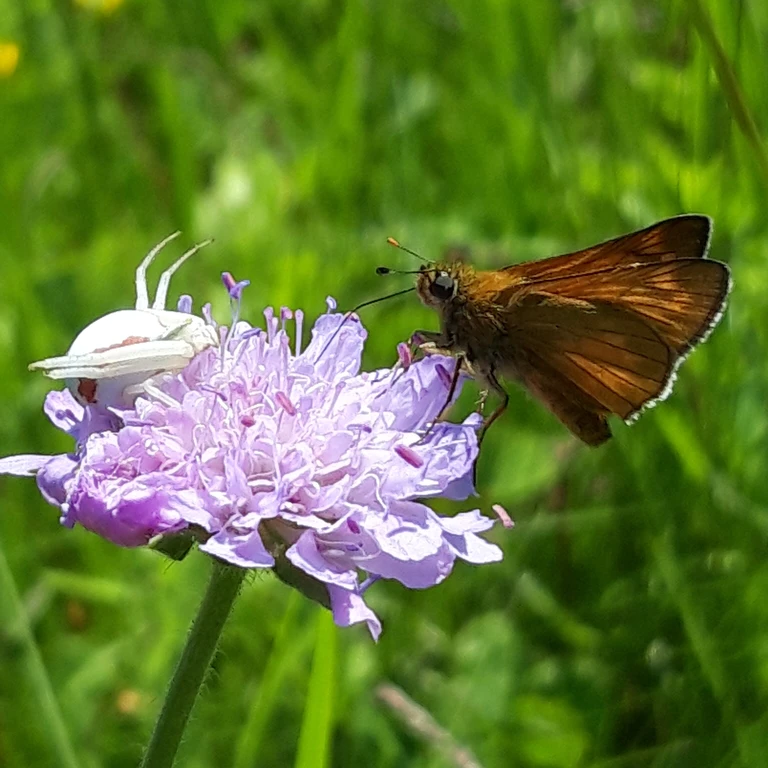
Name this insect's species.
Ochlodes sylvanus (also Ochlodes venata)
